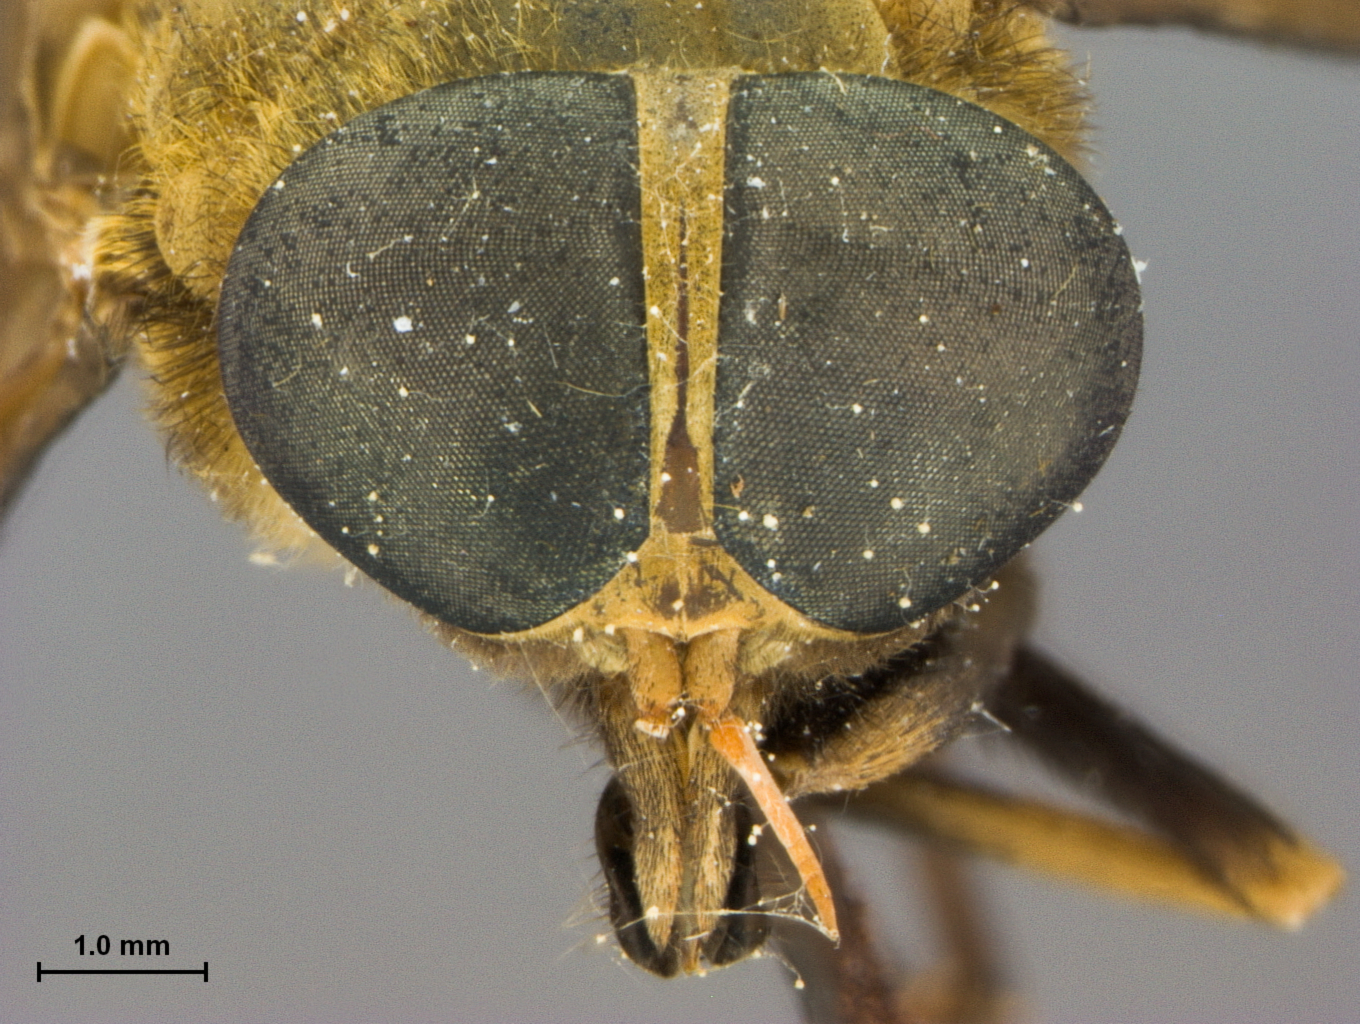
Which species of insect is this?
Tabanus thurmani
